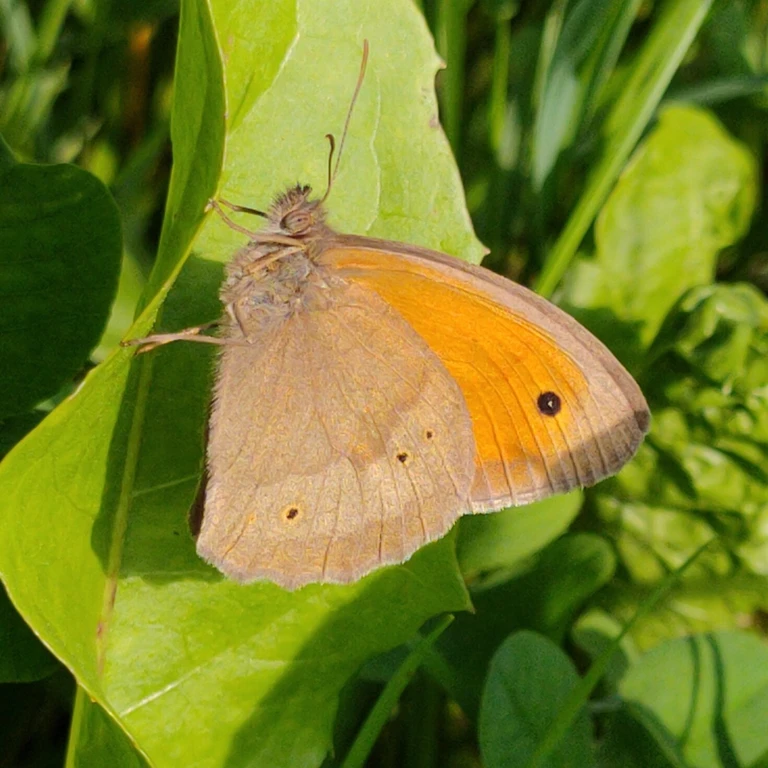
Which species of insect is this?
Maniola jurtina
